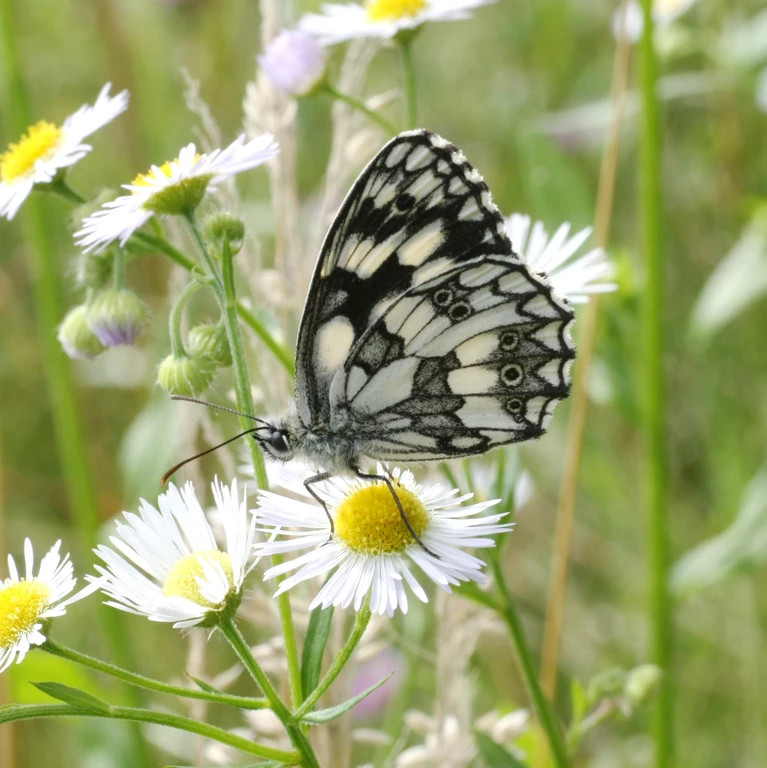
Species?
Melanargia galathea
